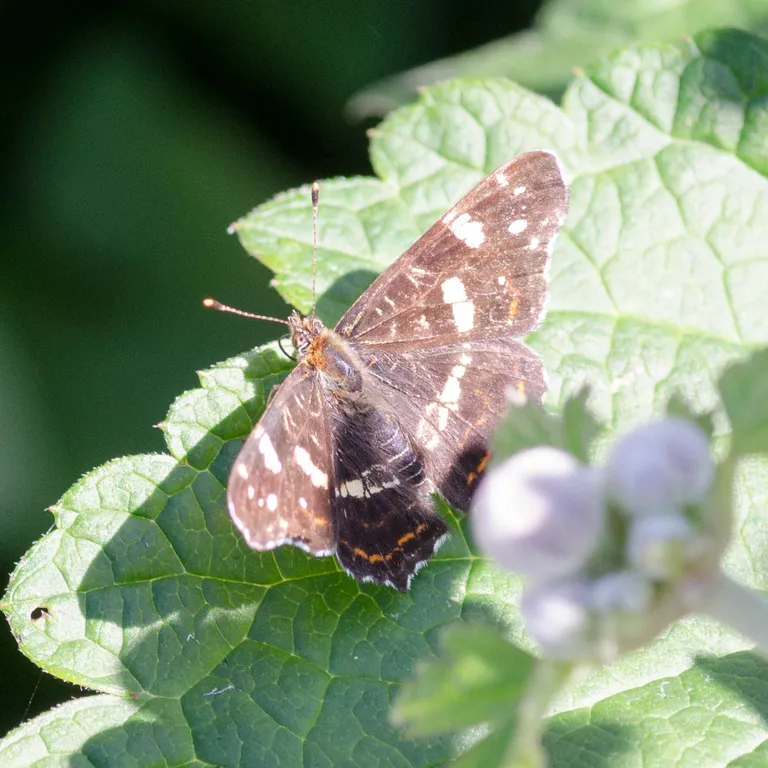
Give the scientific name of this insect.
Araschnia levana
